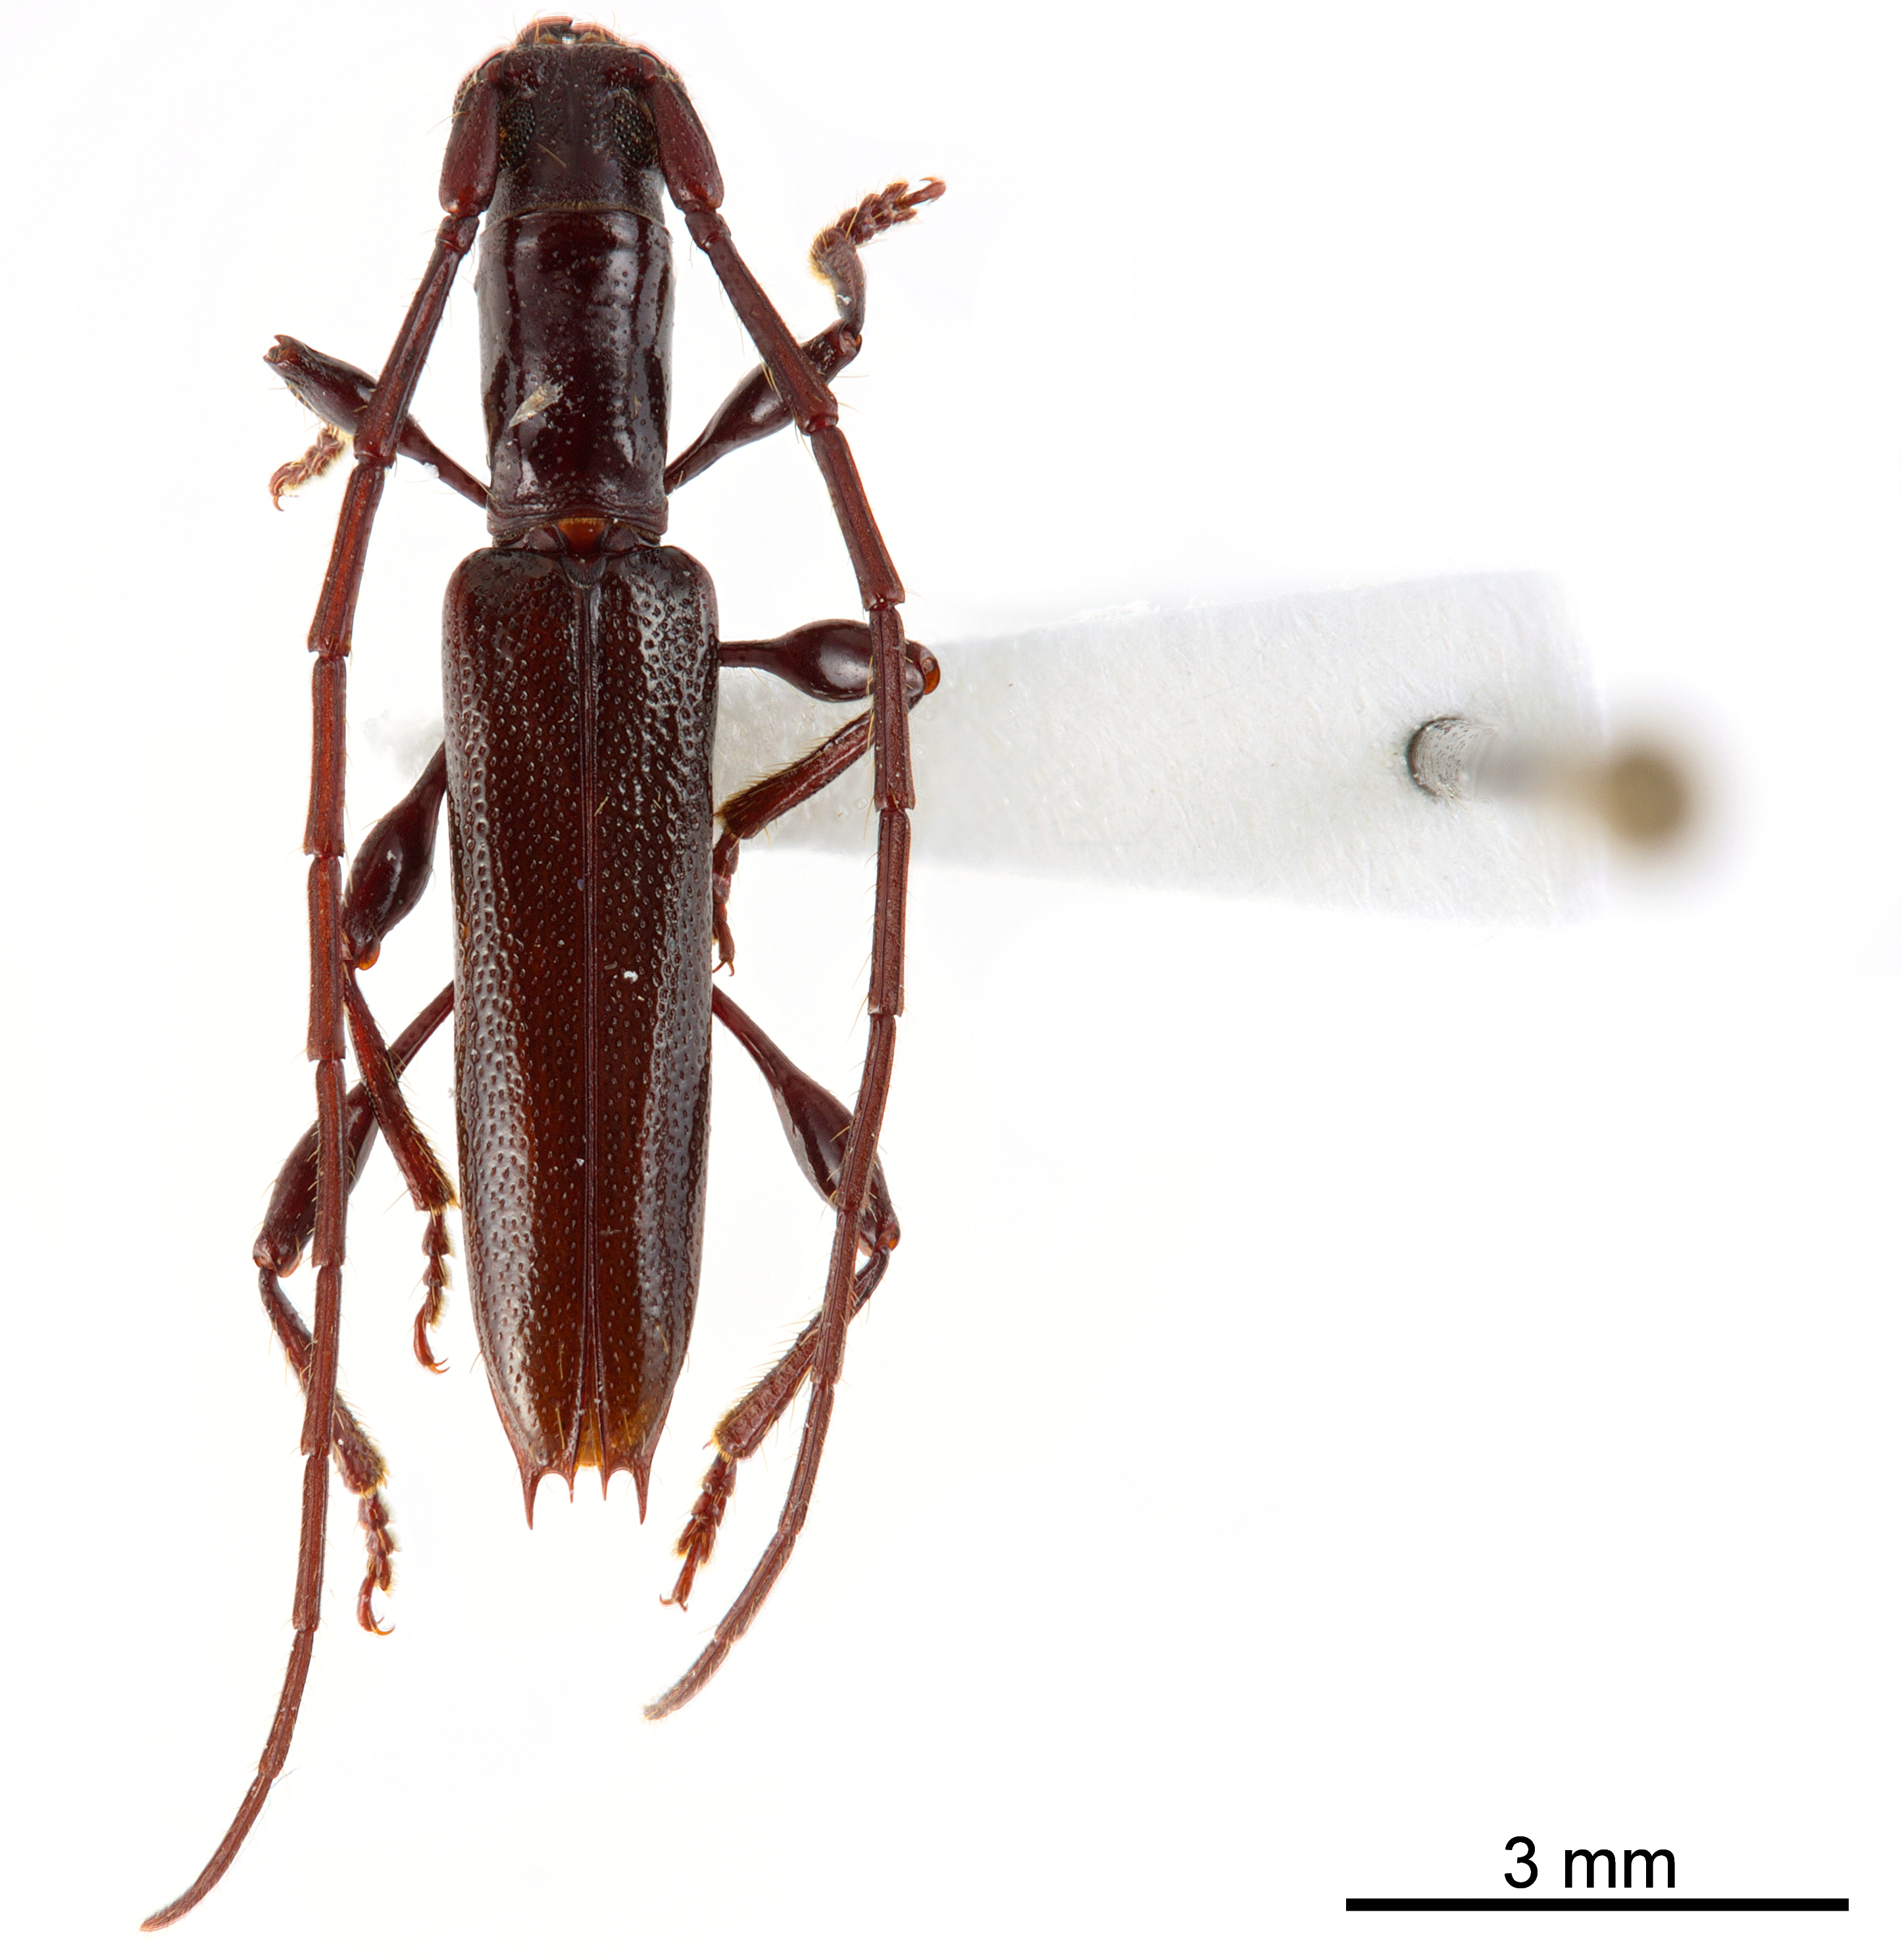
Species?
Aposphaerion unicolor
